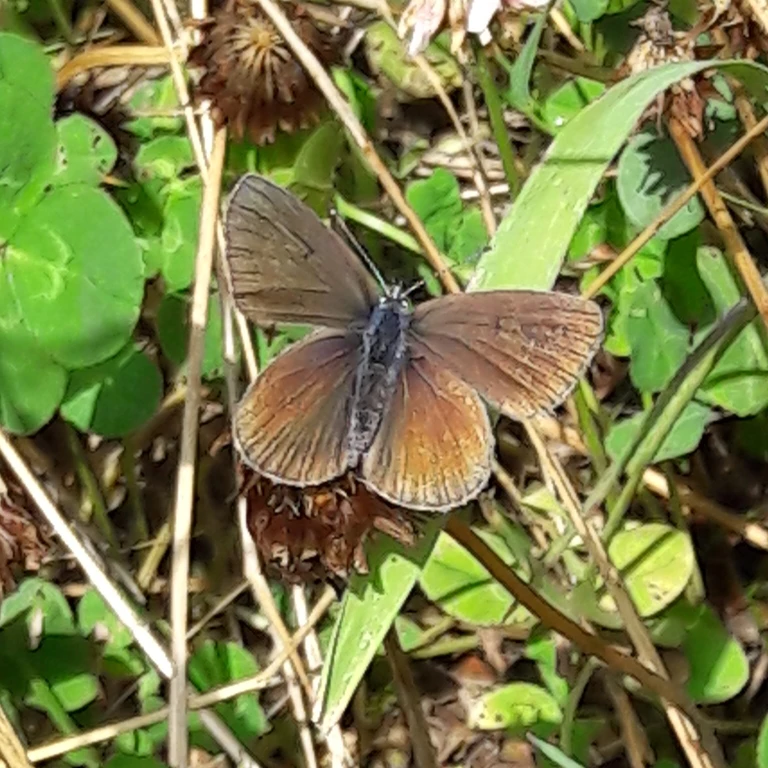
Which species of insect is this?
Cyaniris semiargus
